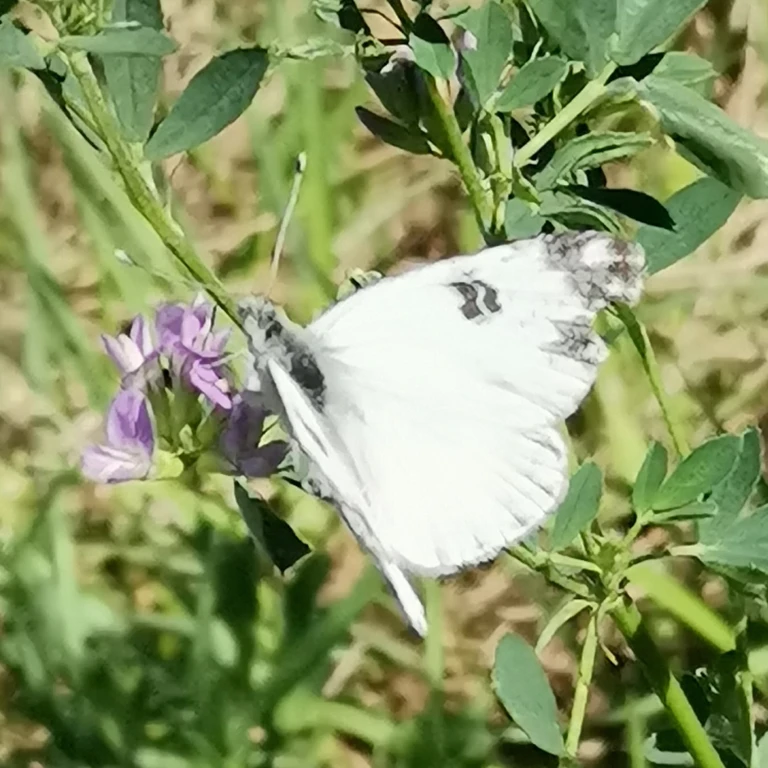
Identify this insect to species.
Pontia edusa
